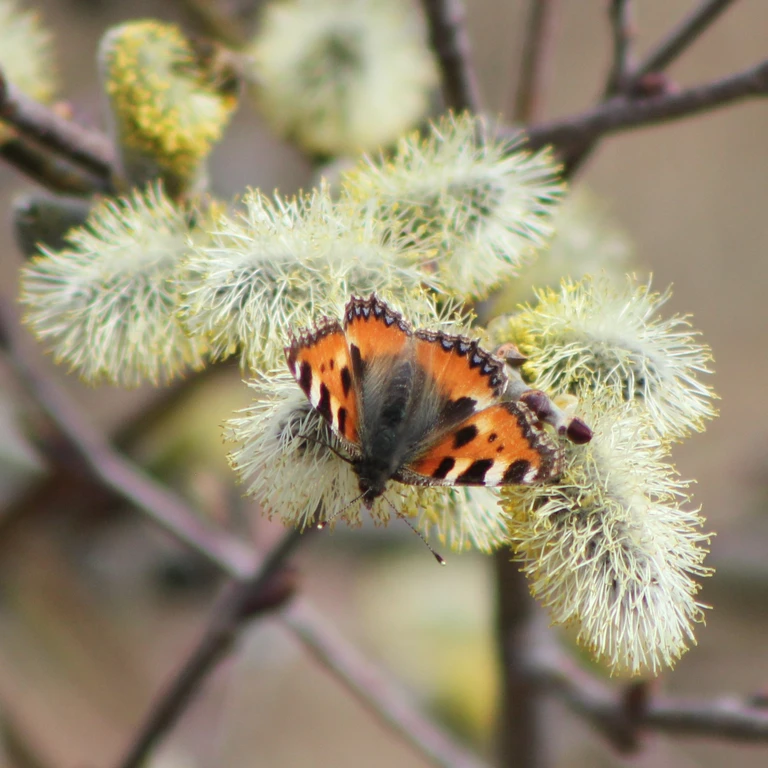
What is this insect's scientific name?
Aglais urticae
